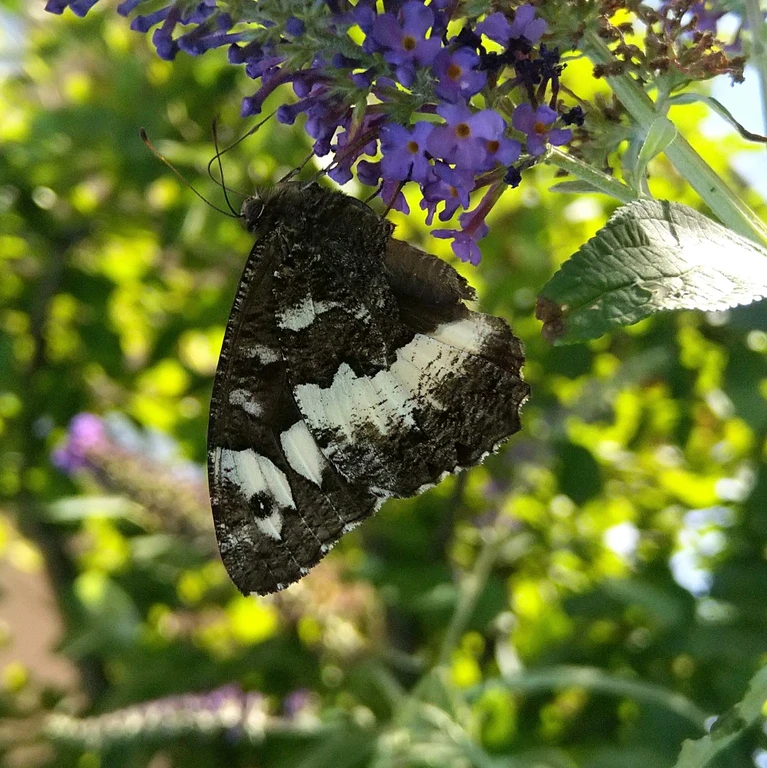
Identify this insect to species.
Brintesia circe
